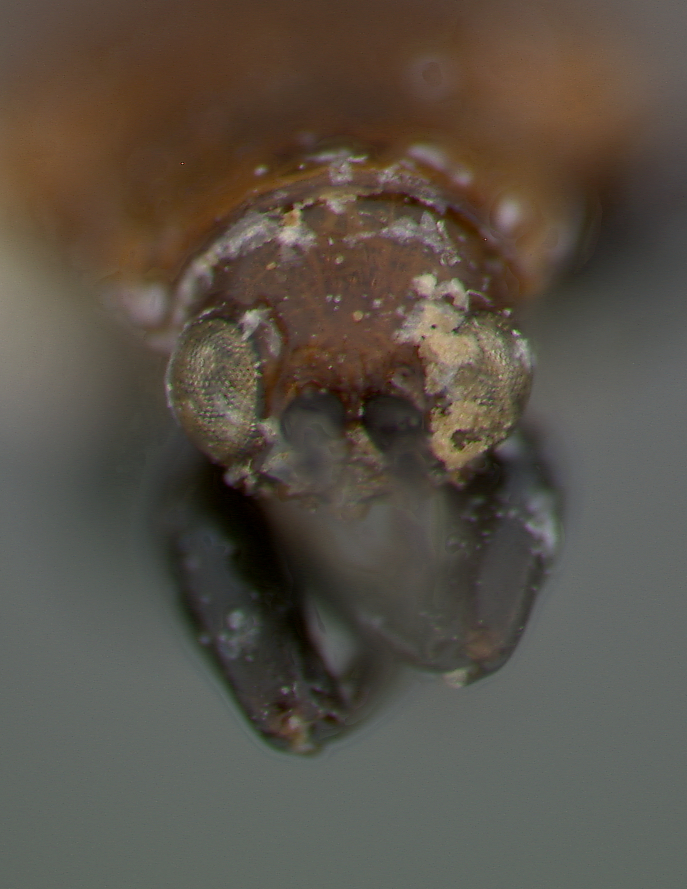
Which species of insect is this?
Cephaloleia cylindrica
